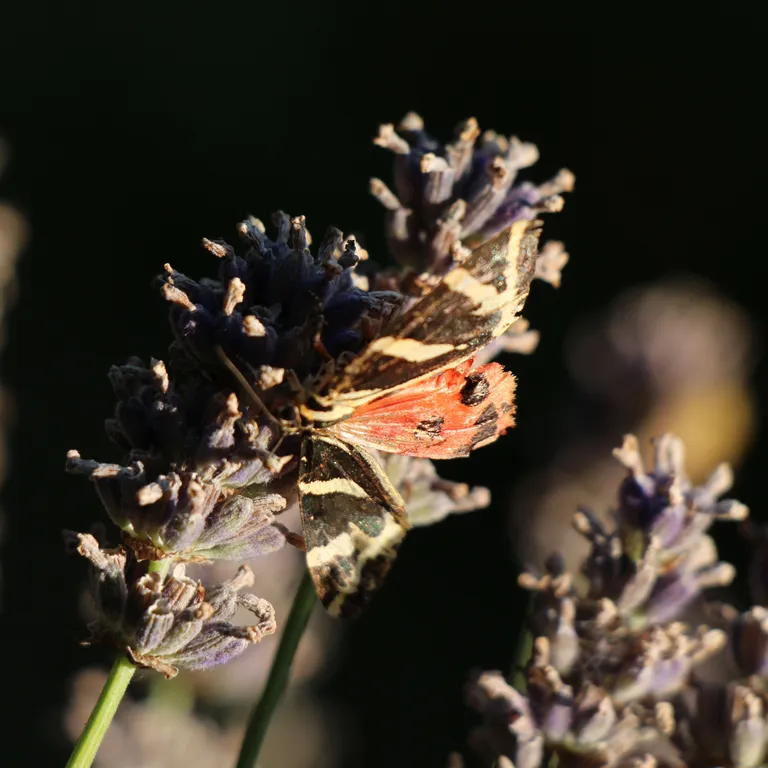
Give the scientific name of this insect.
Euplagia quadripunctaria
